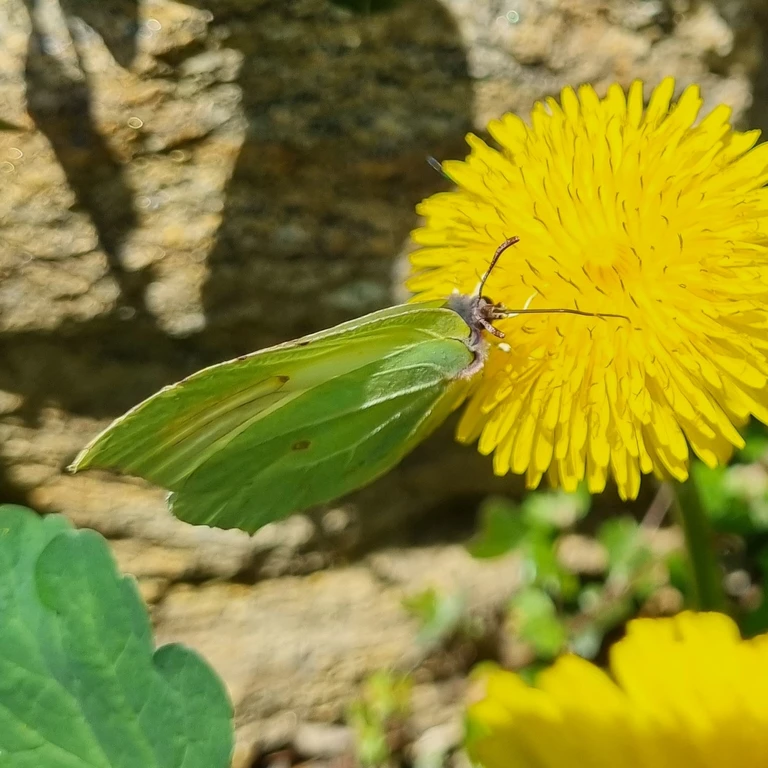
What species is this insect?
Gonepteryx rhamni
